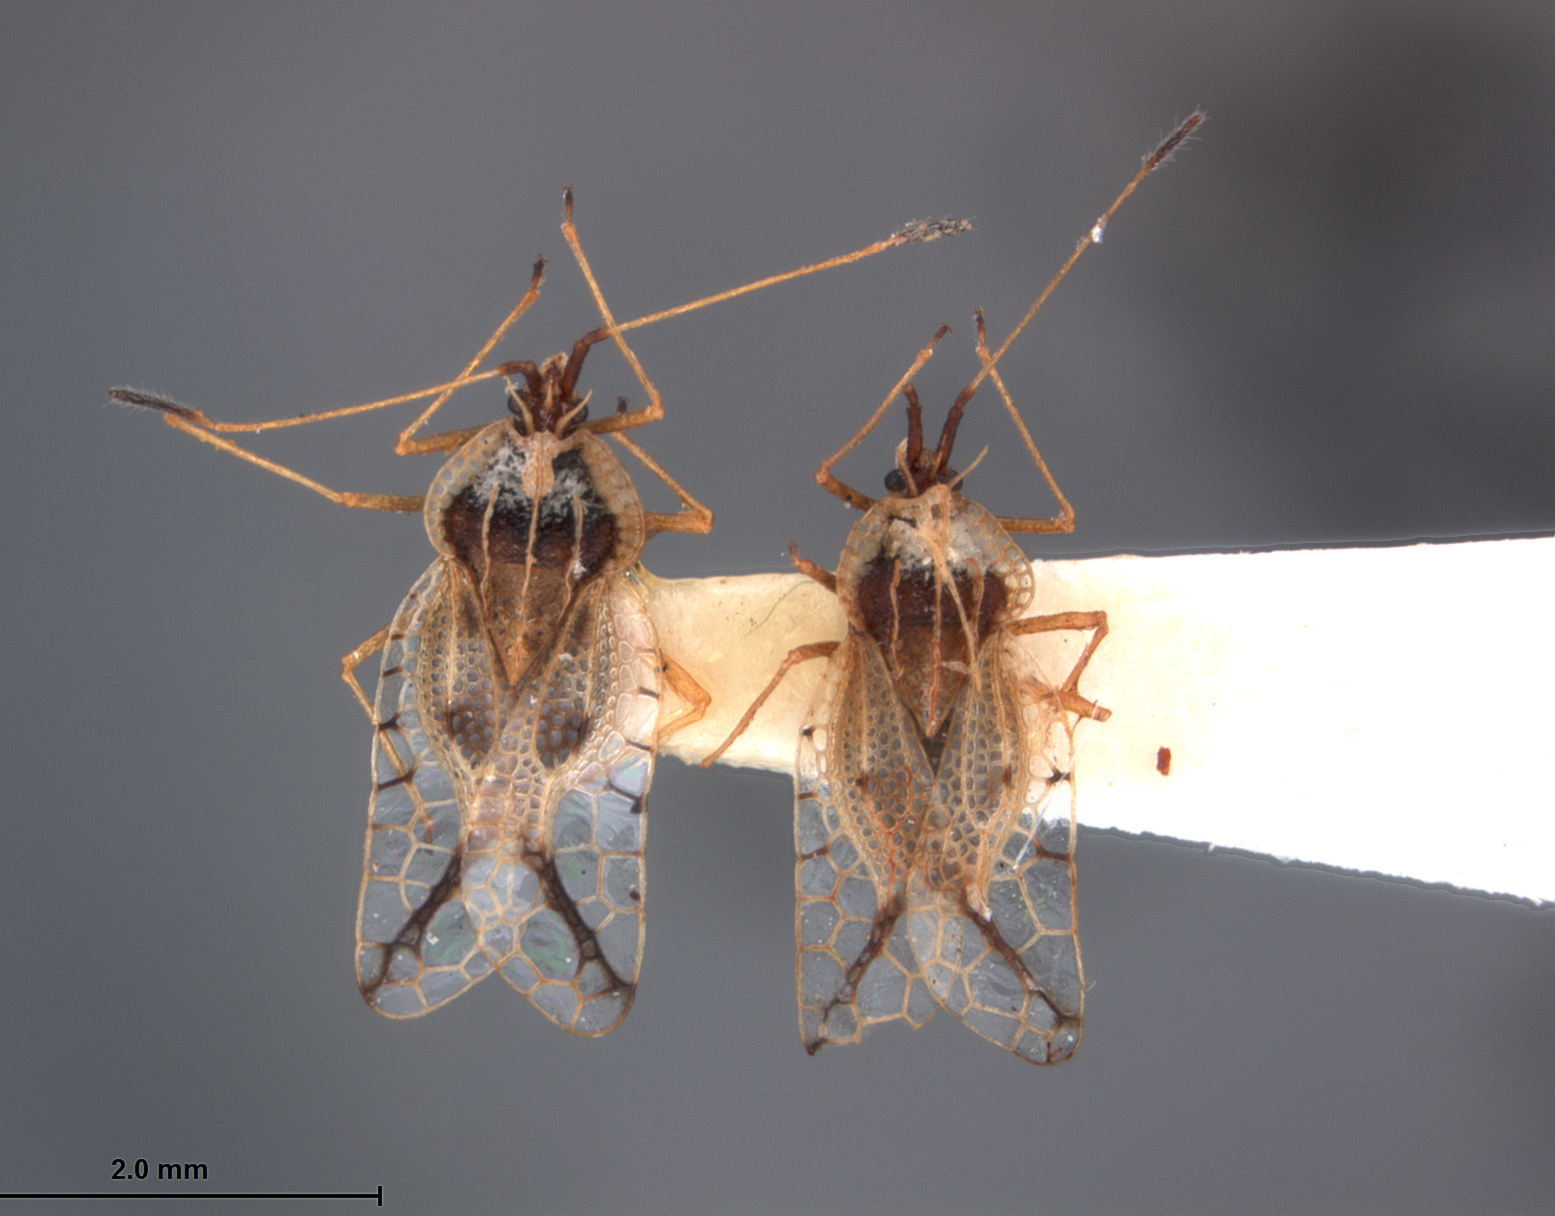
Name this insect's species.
Gargaphia schulzei
